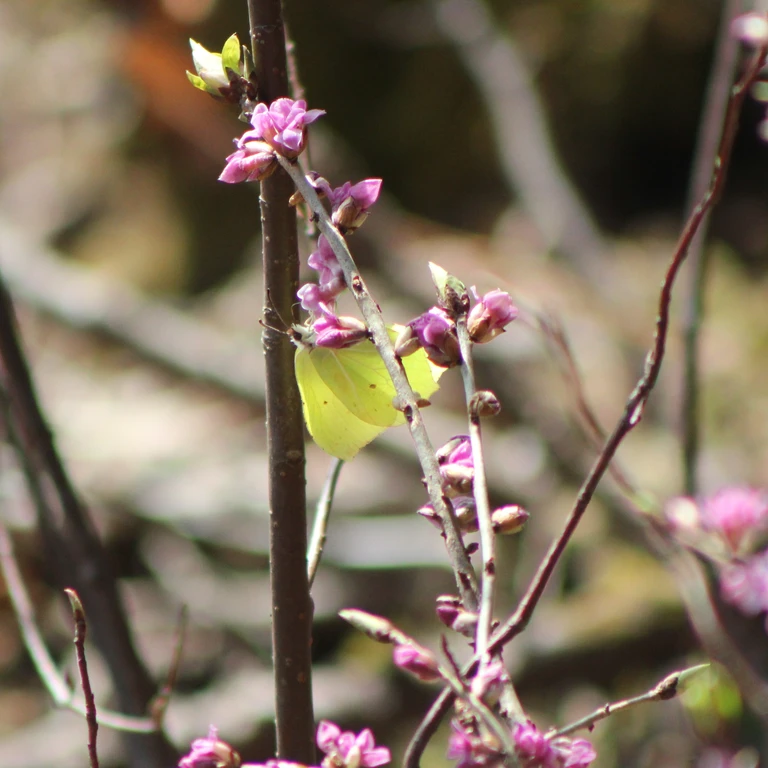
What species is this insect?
Gonepteryx rhamni
